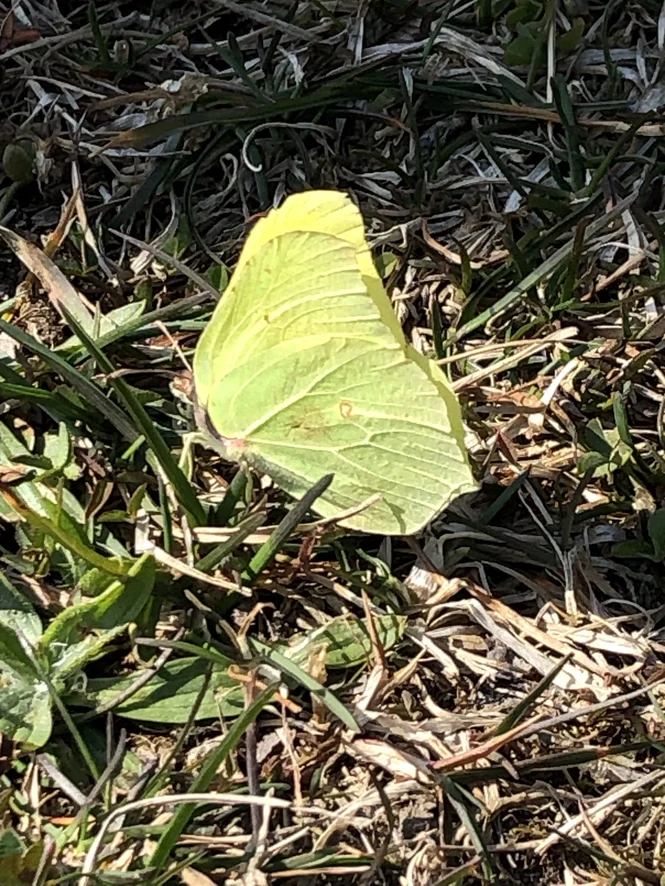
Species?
Gonepteryx rhamni
